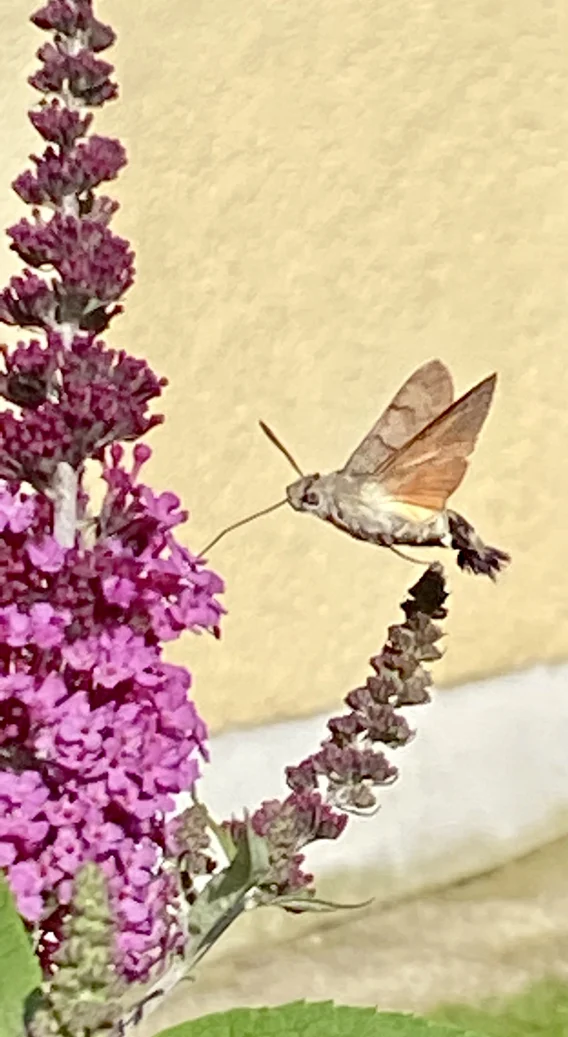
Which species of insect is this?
Macroglossum stellatarum
